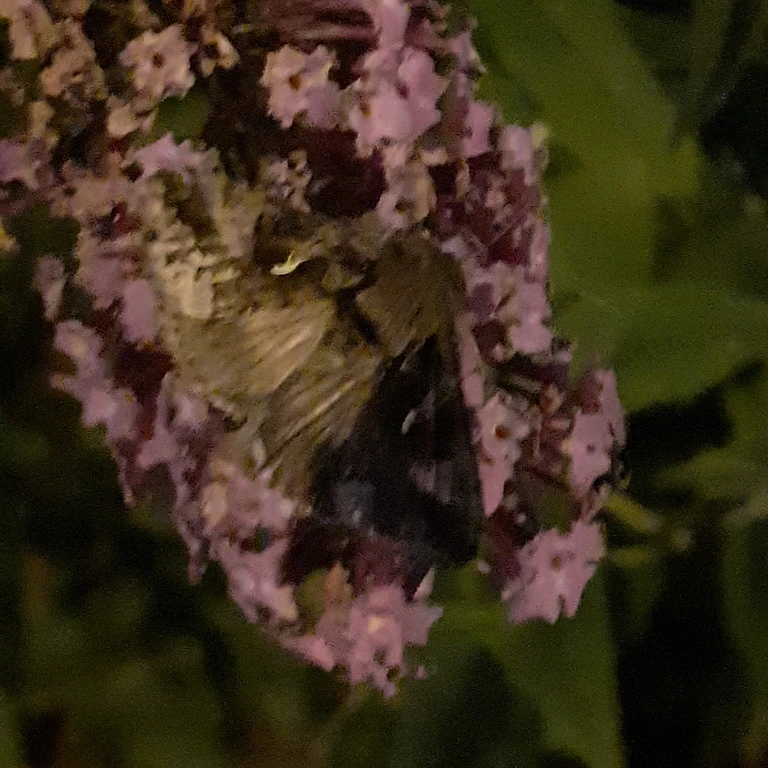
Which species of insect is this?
Autographa gamma
